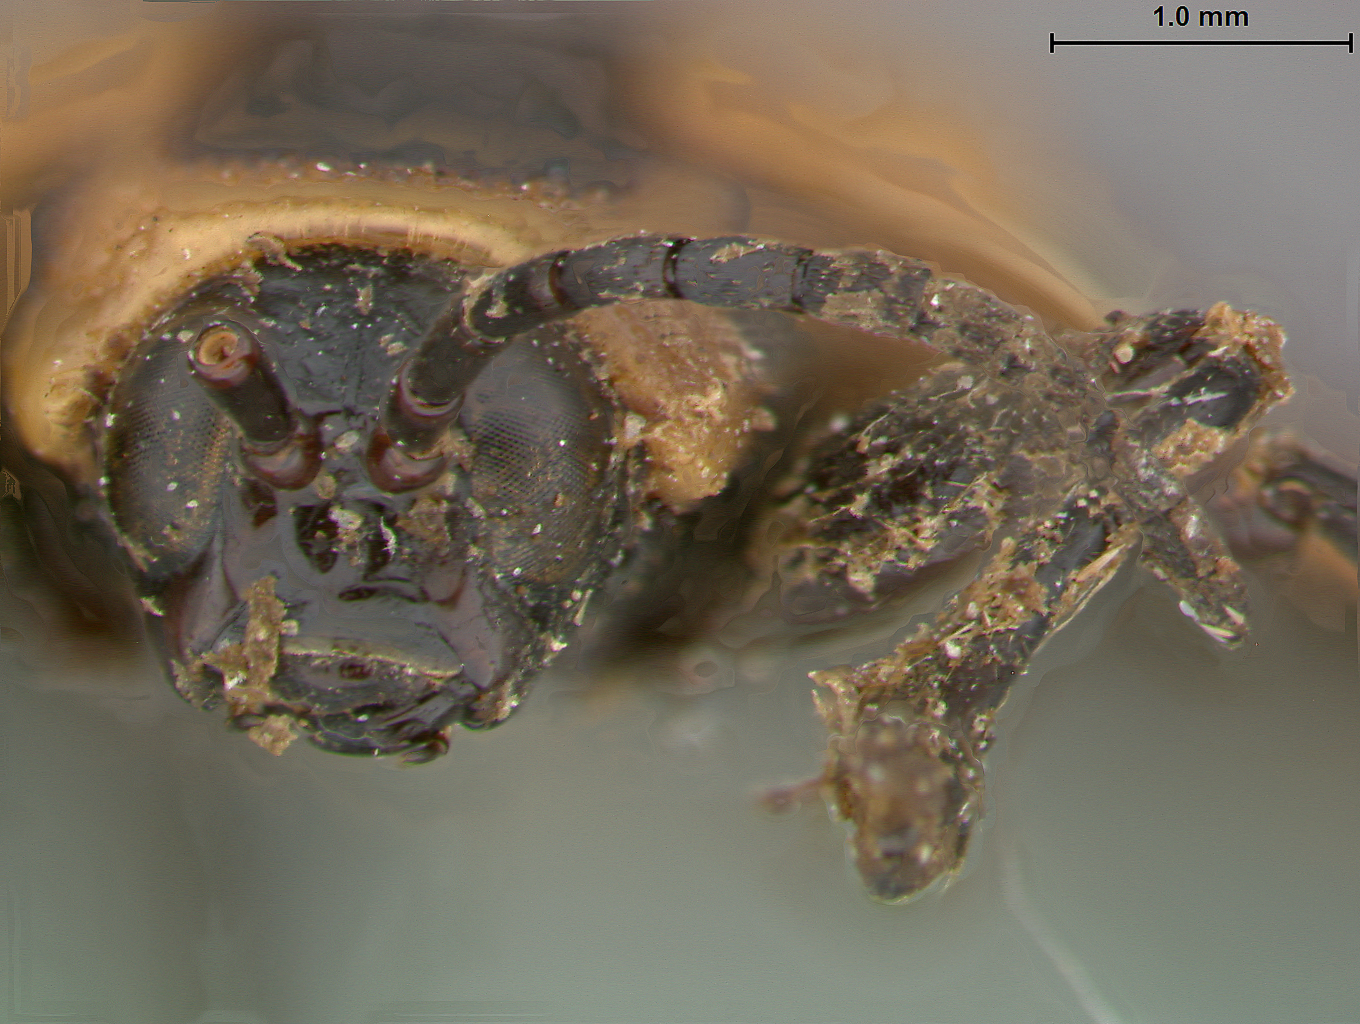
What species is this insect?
Sceloenopla rotunda
